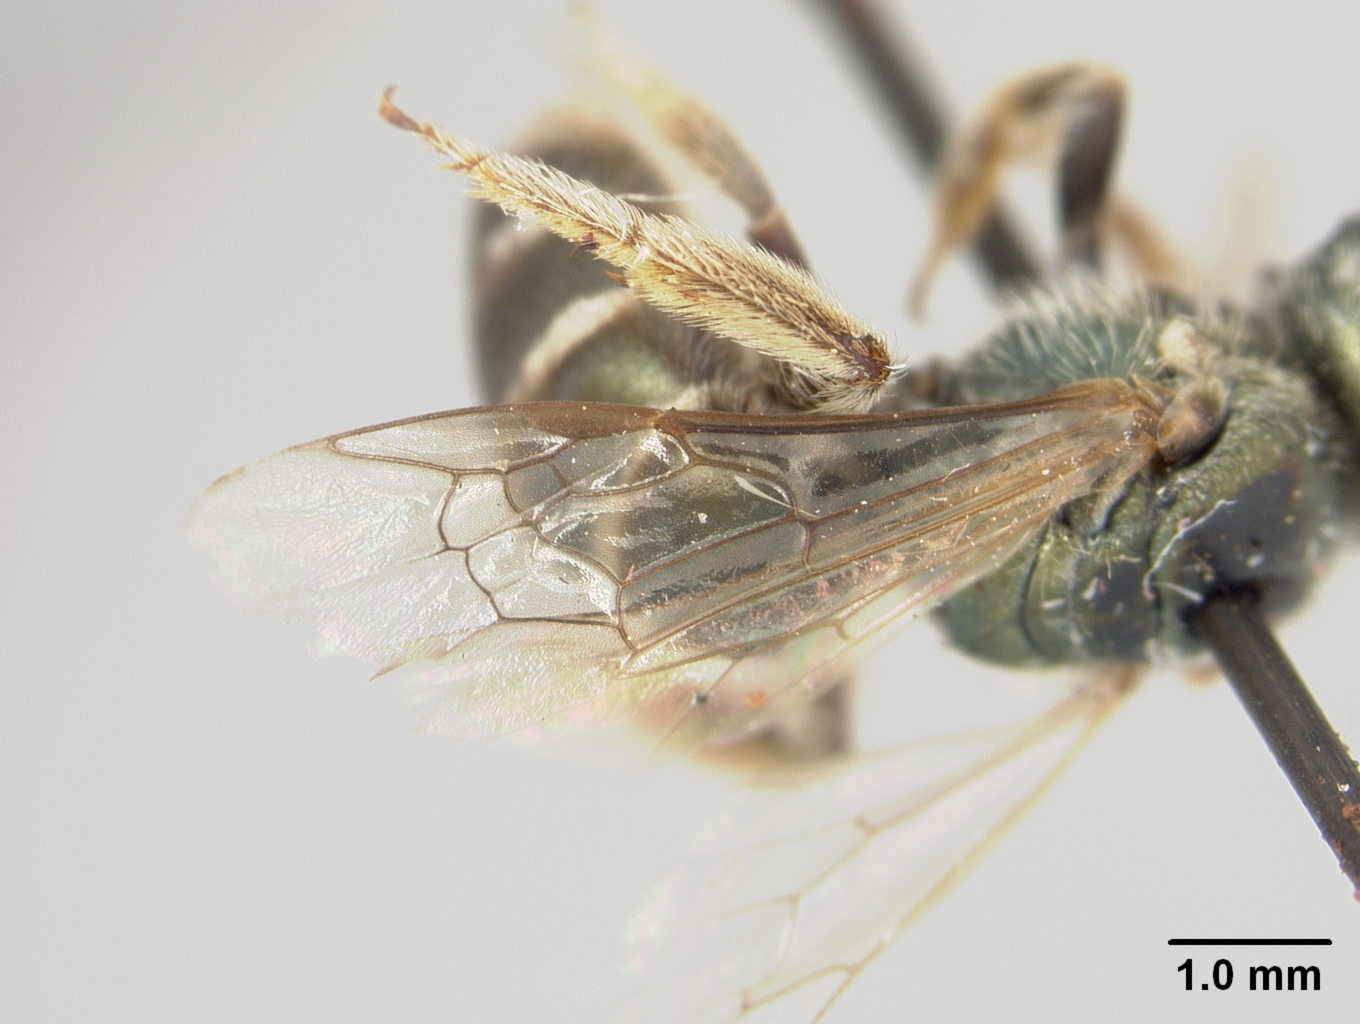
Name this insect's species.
Halictus pseudovagans
